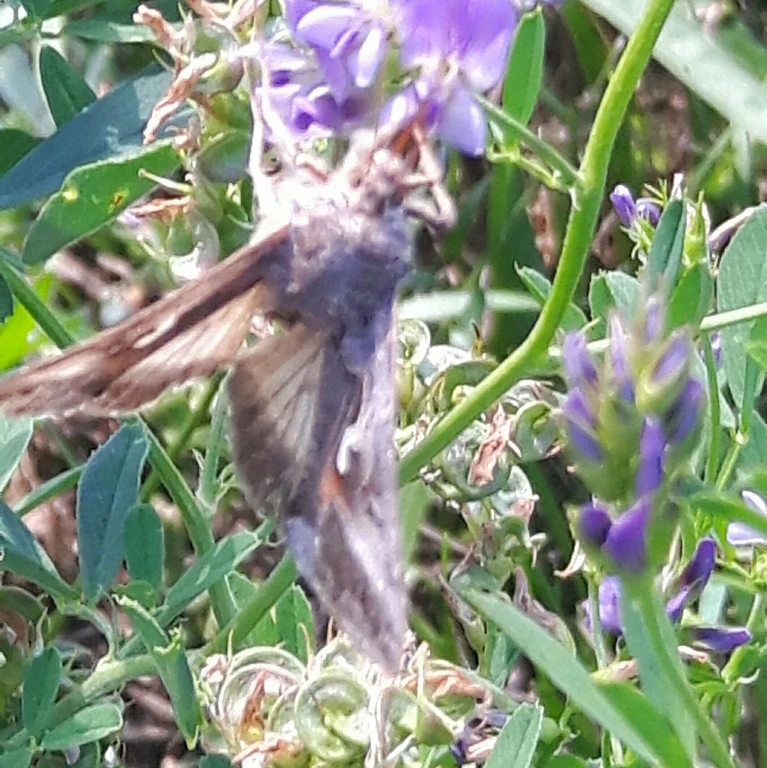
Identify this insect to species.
Autographa gamma
